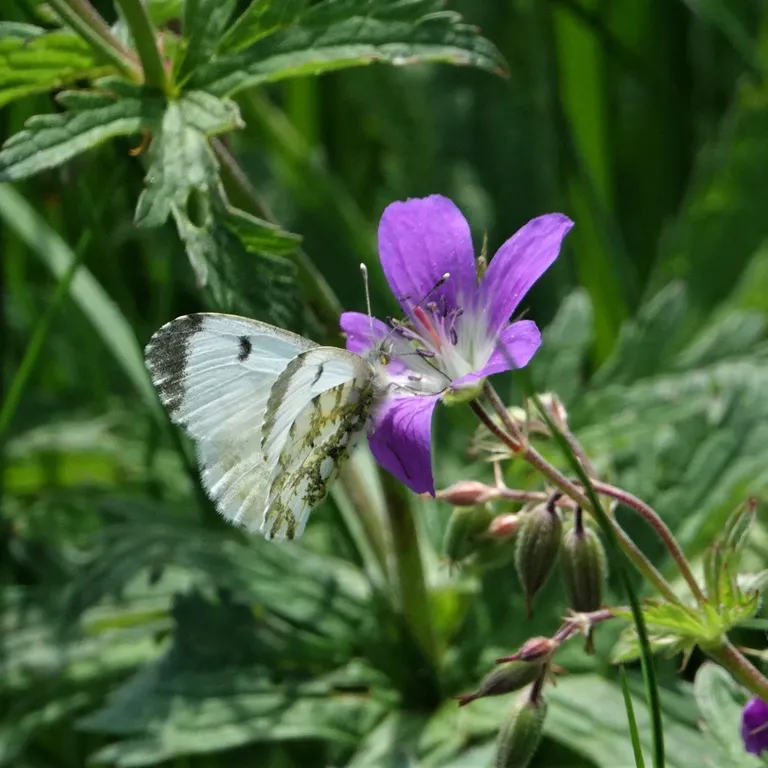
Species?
Anthocharis cardamines
